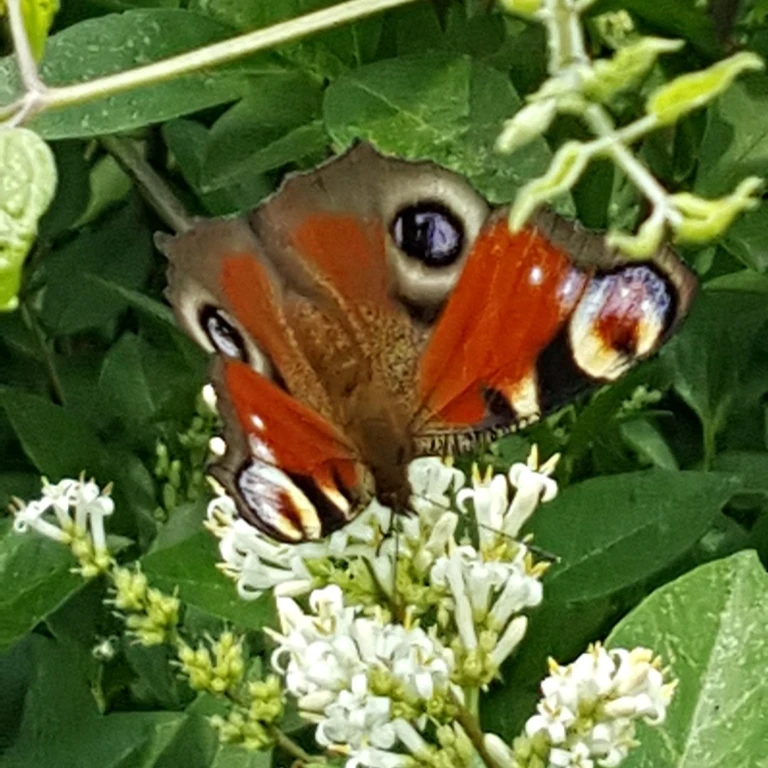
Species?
Aglais io
